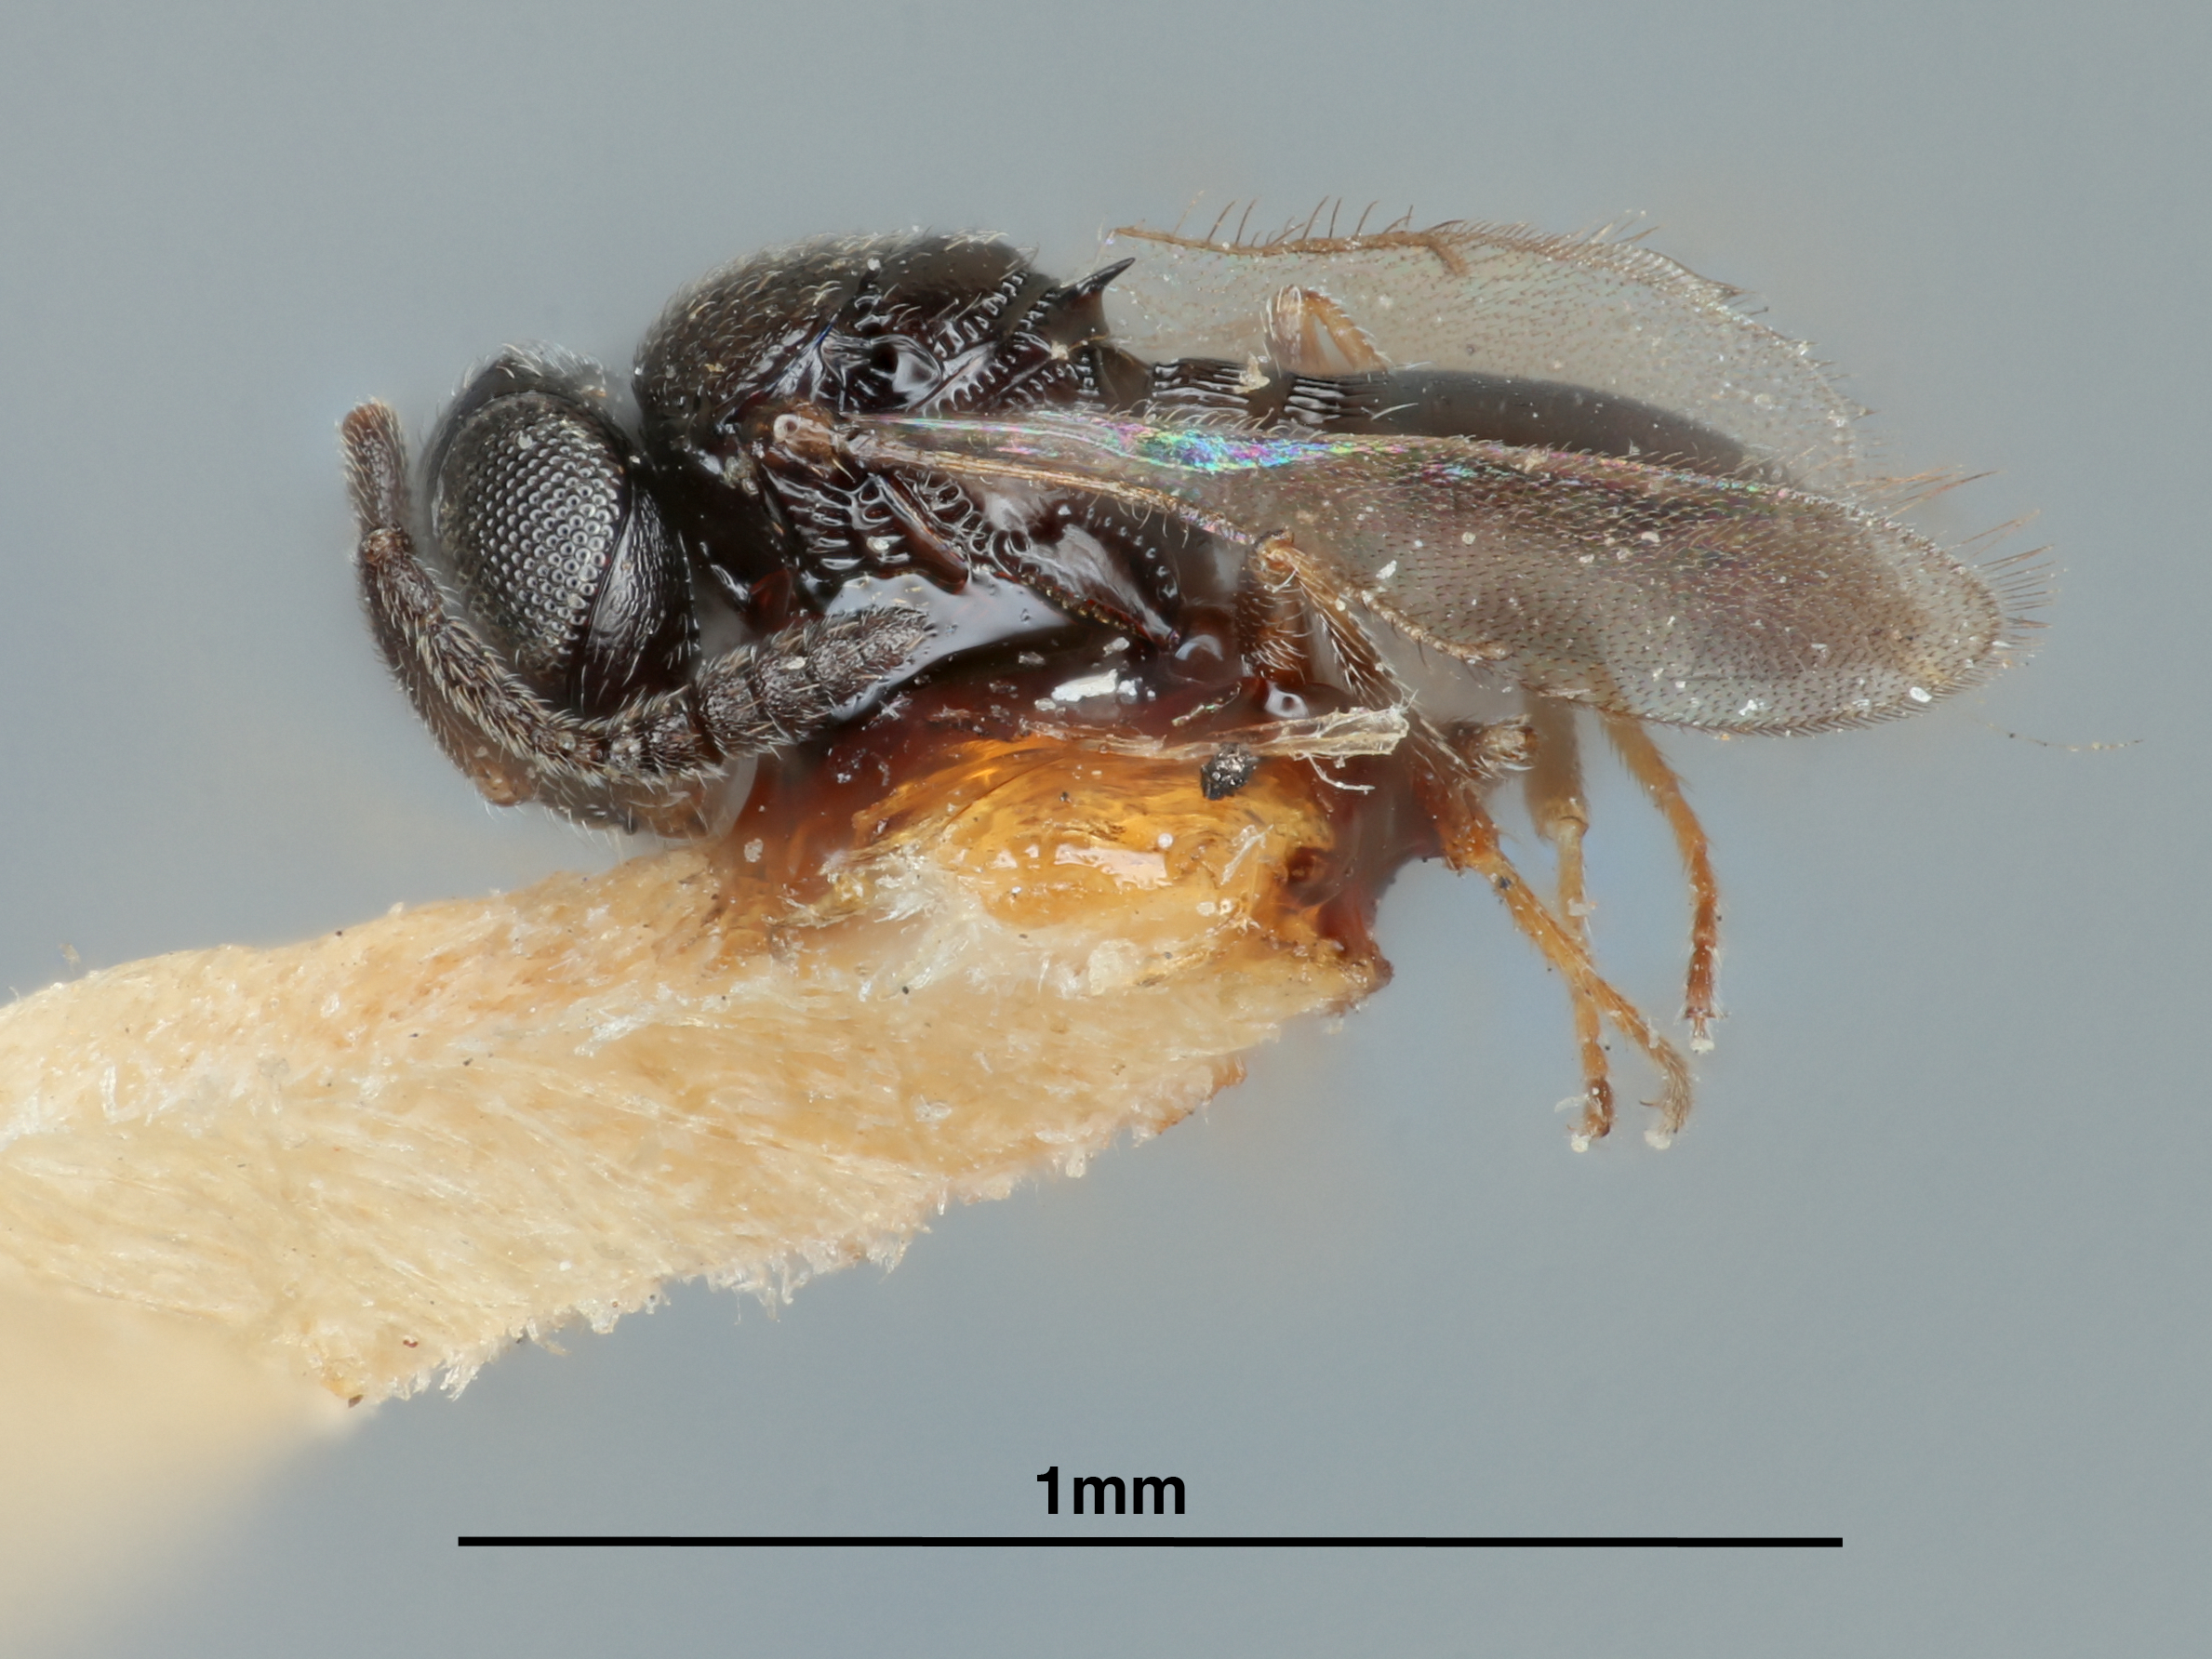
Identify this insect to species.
Trimorus reticulatus
